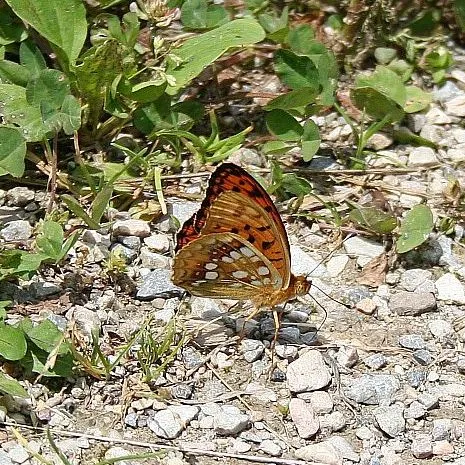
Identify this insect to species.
Fabriciana adippe
